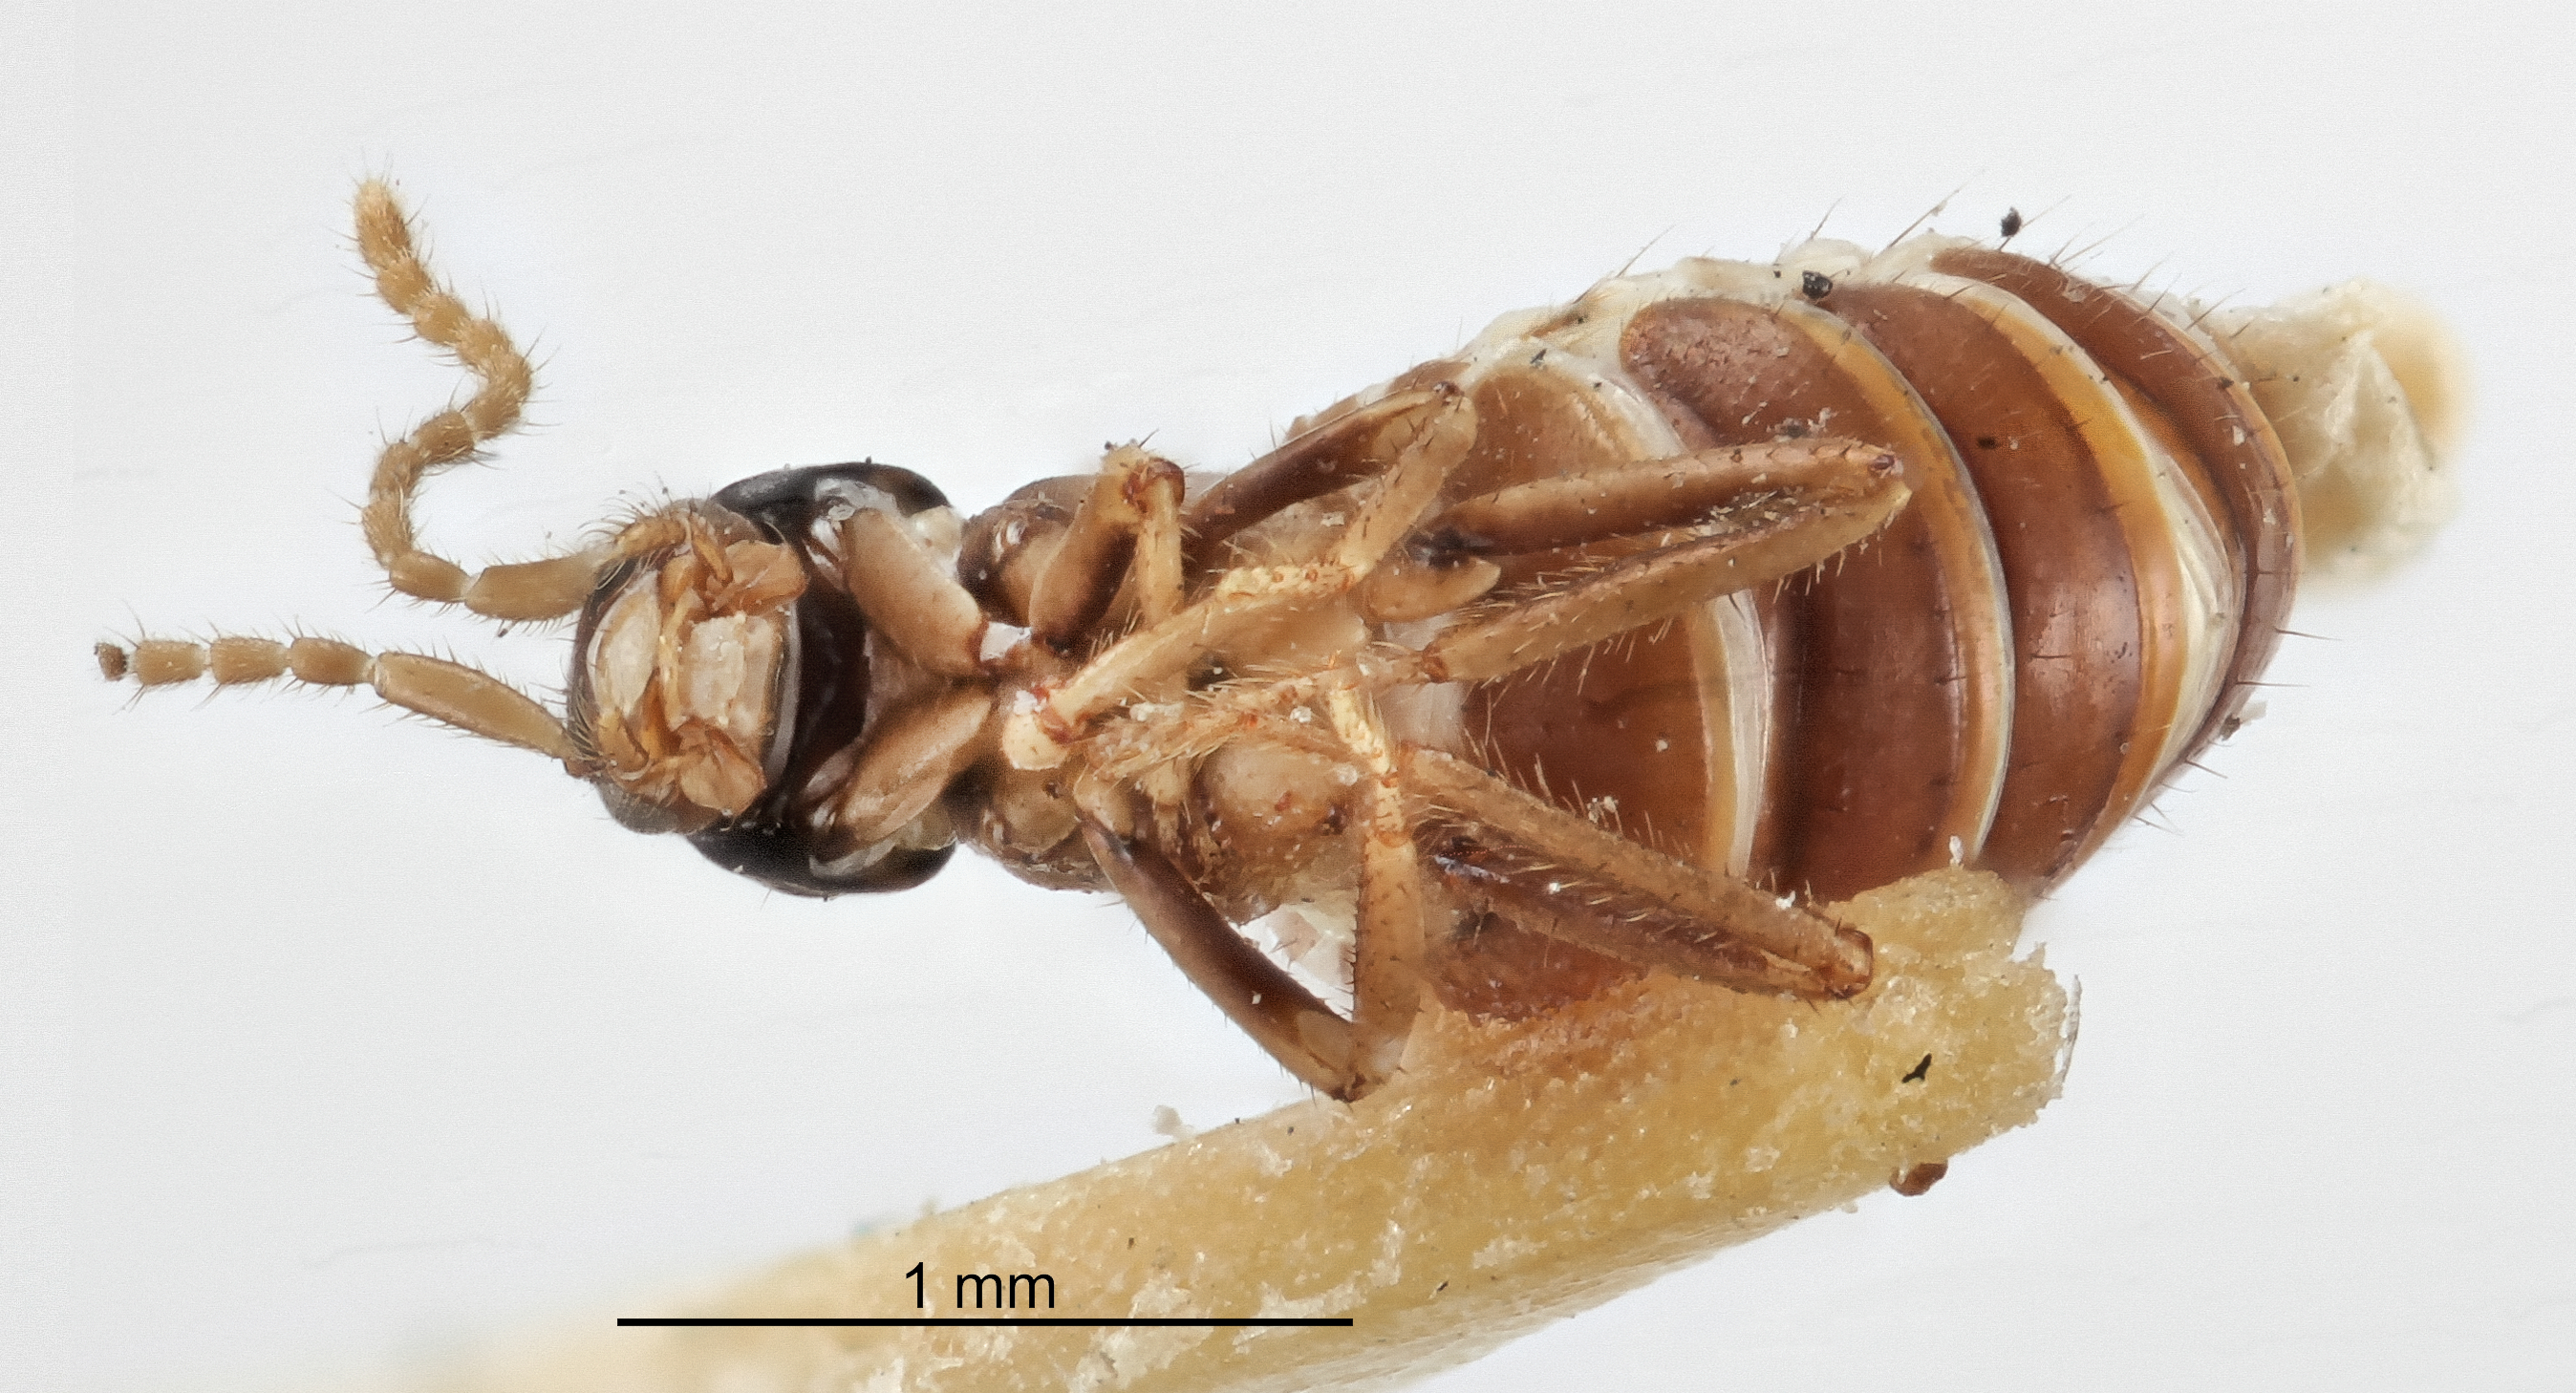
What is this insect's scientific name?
Termitogaster emersoni
